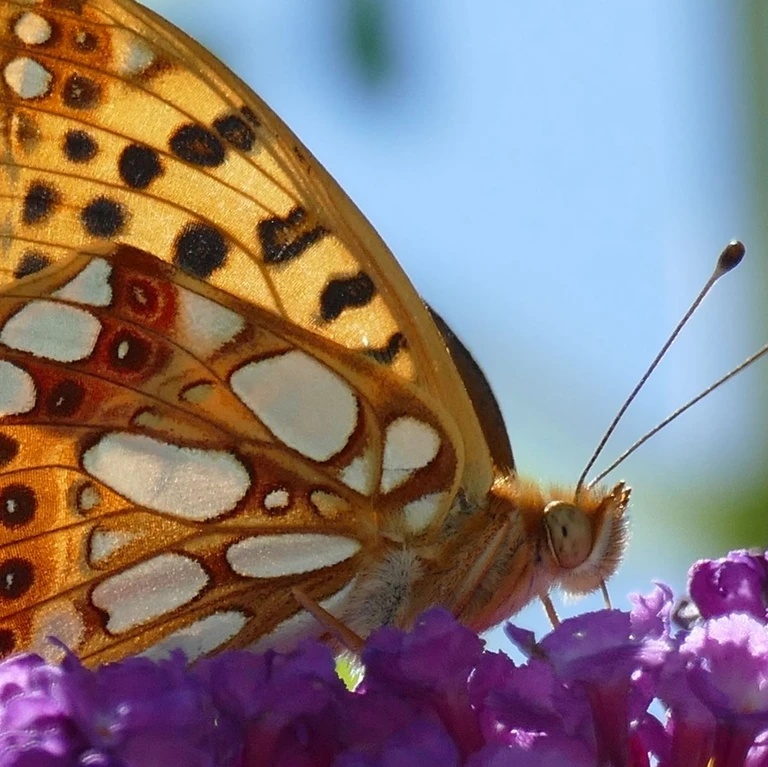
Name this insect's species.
Issoria lathonia
